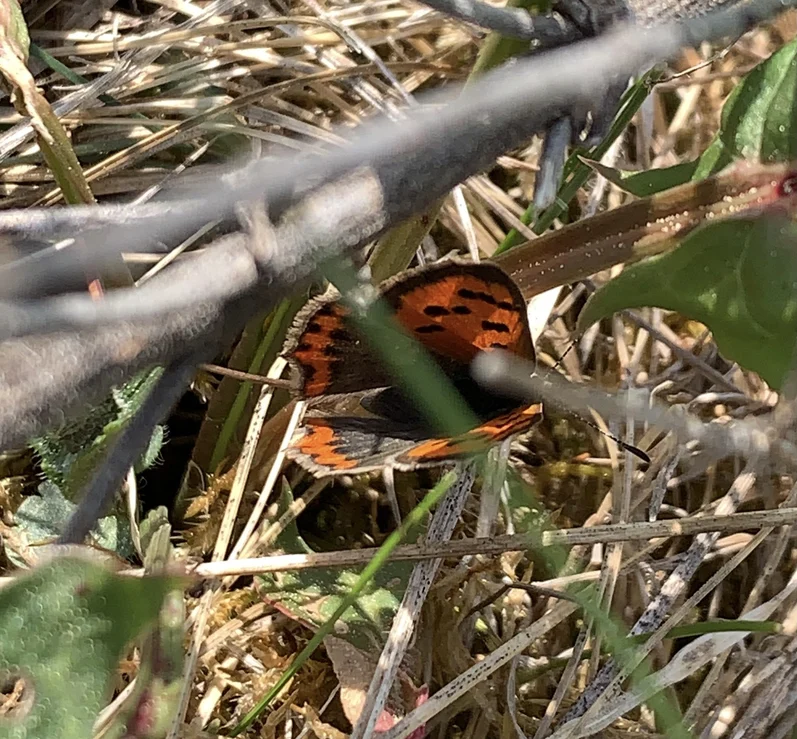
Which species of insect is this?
Lycaena phlaeas
